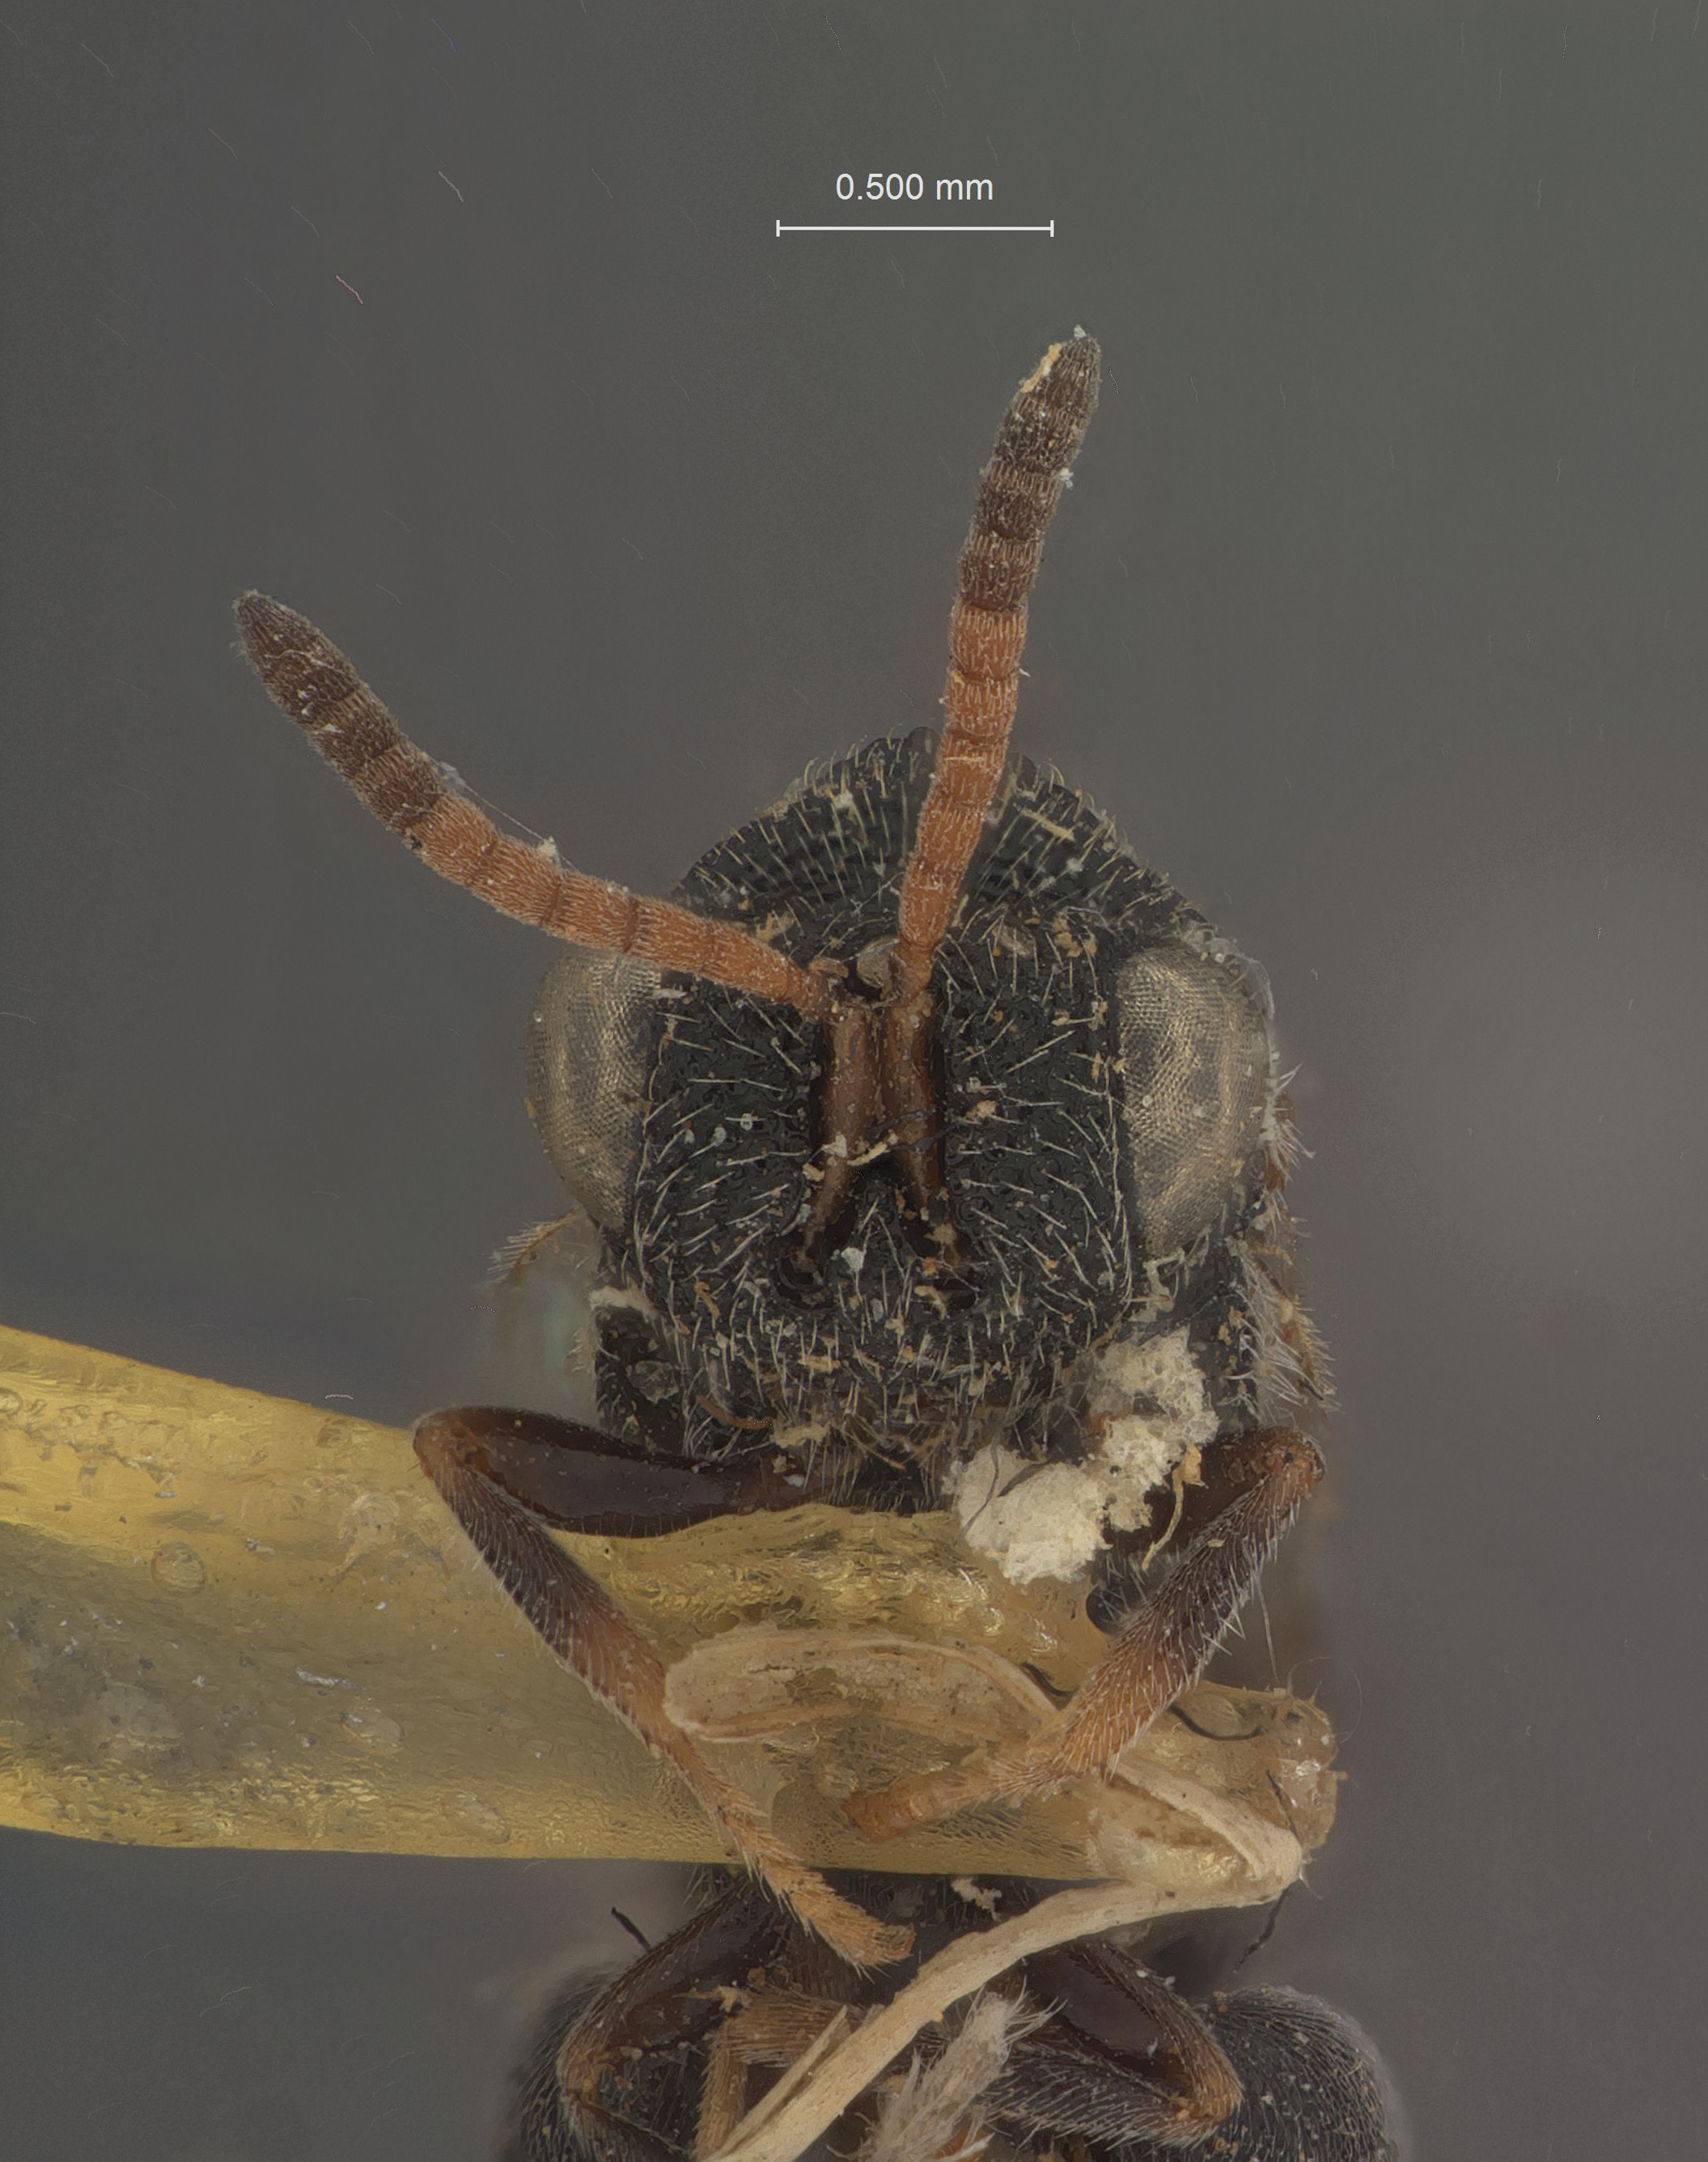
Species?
Trigonura ulmi
